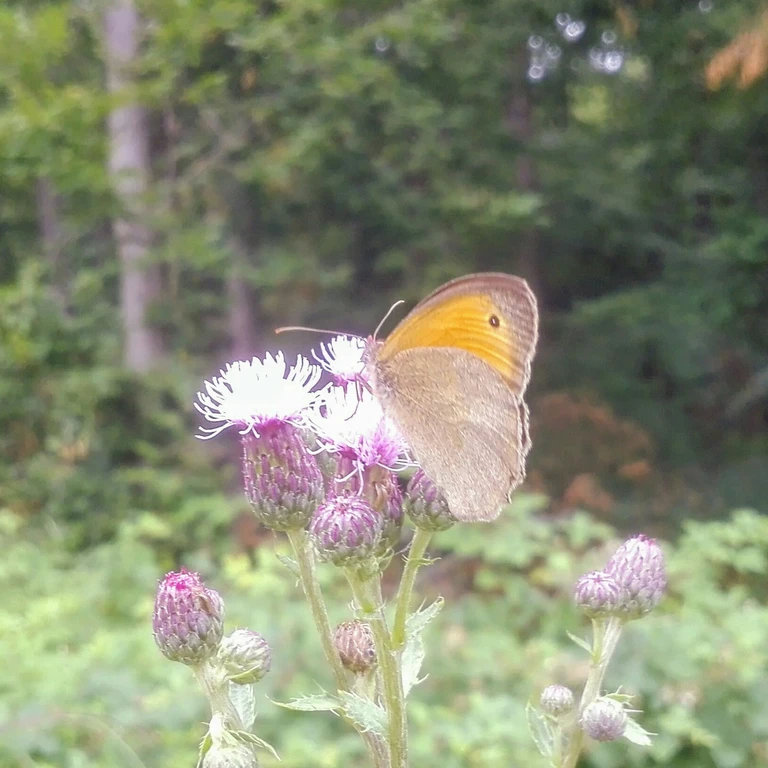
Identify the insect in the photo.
Maniola jurtina
